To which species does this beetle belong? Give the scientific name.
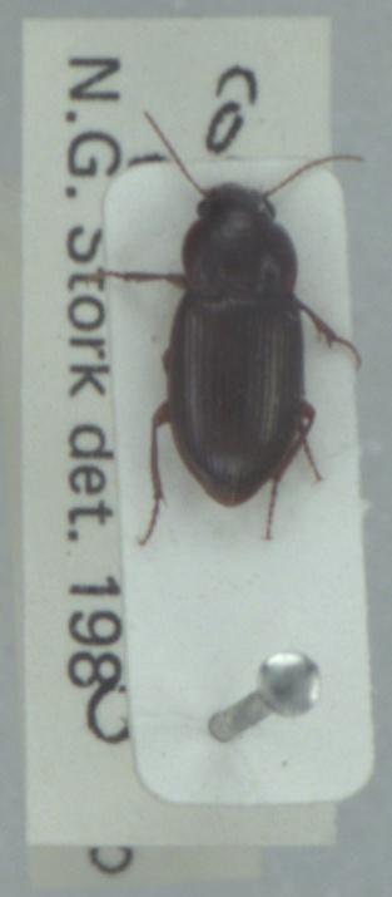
Amara apricaria
